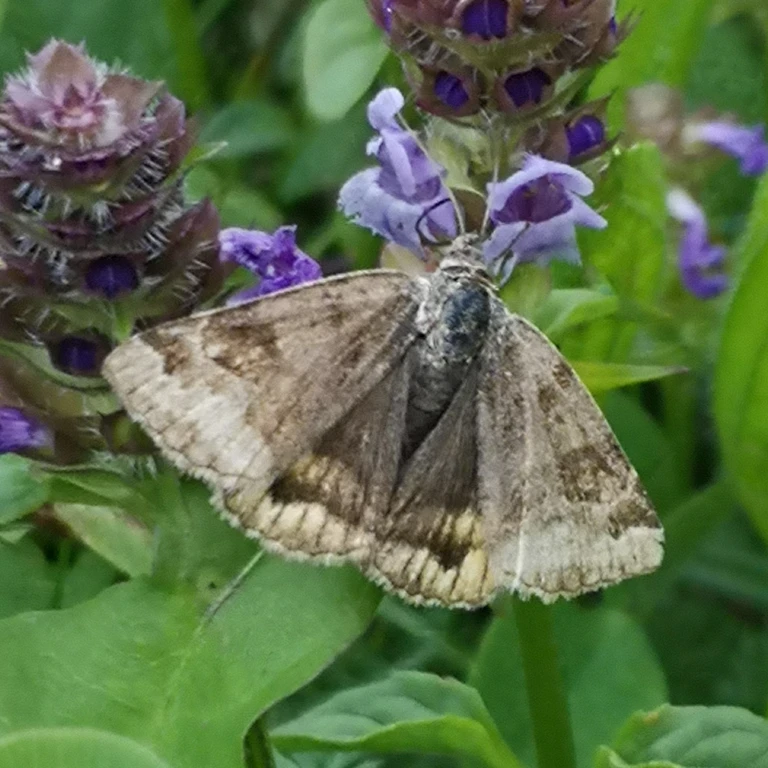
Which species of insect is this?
Euclidia glyphica
